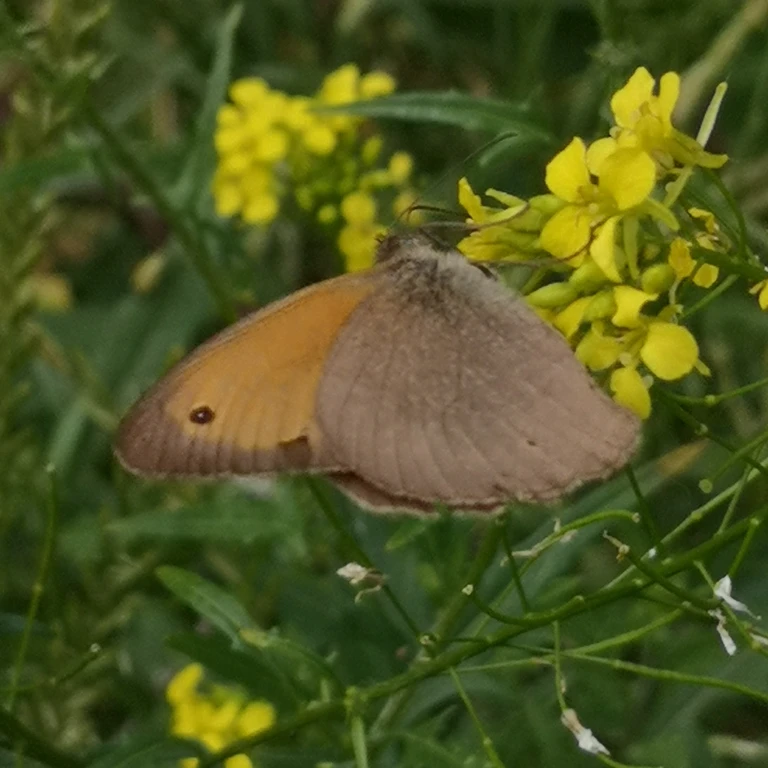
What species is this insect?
Maniola jurtina
